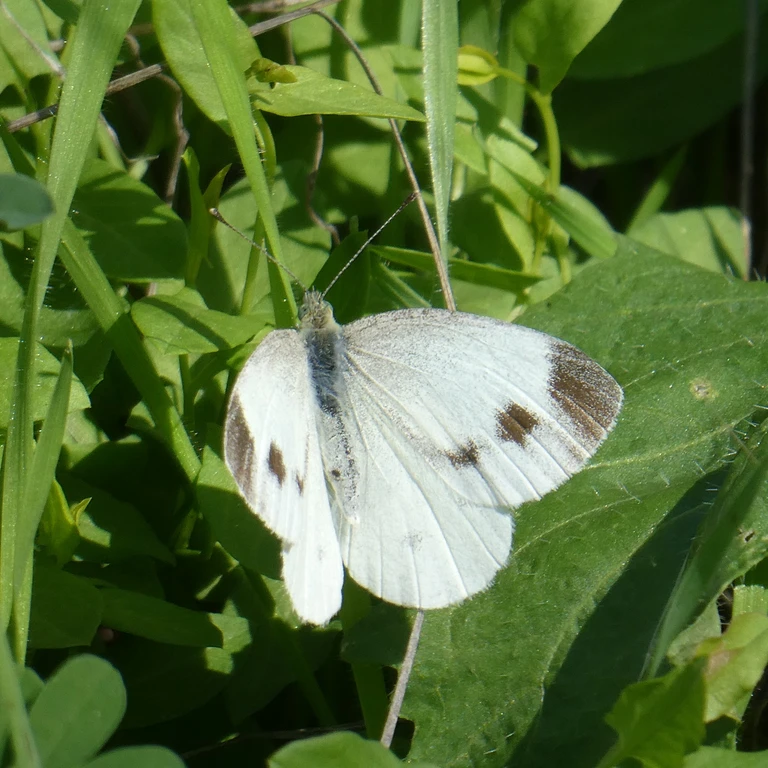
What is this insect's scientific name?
Pieris mannii
